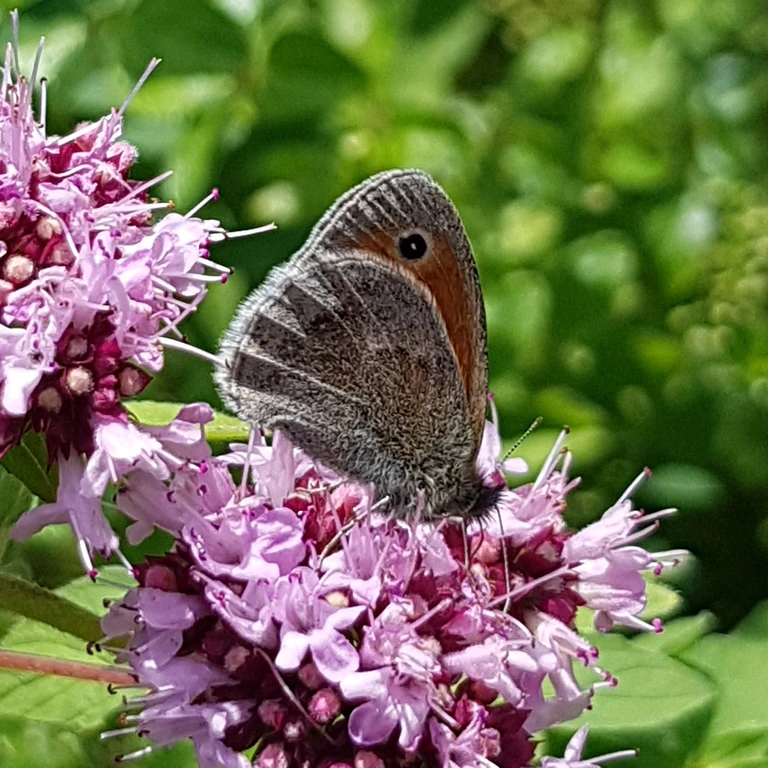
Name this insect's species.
Coenonympha pamphilus
